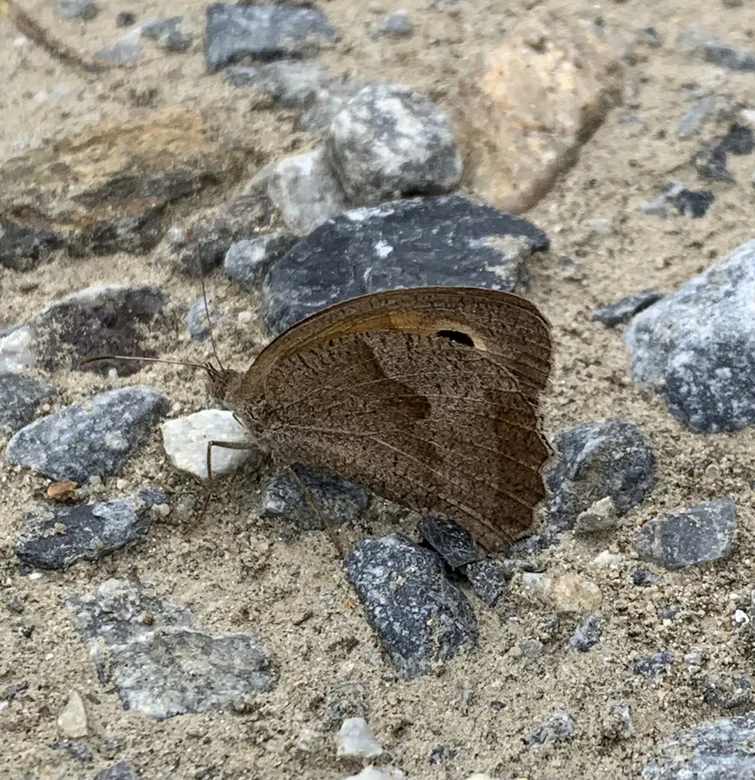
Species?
Maniola jurtina
